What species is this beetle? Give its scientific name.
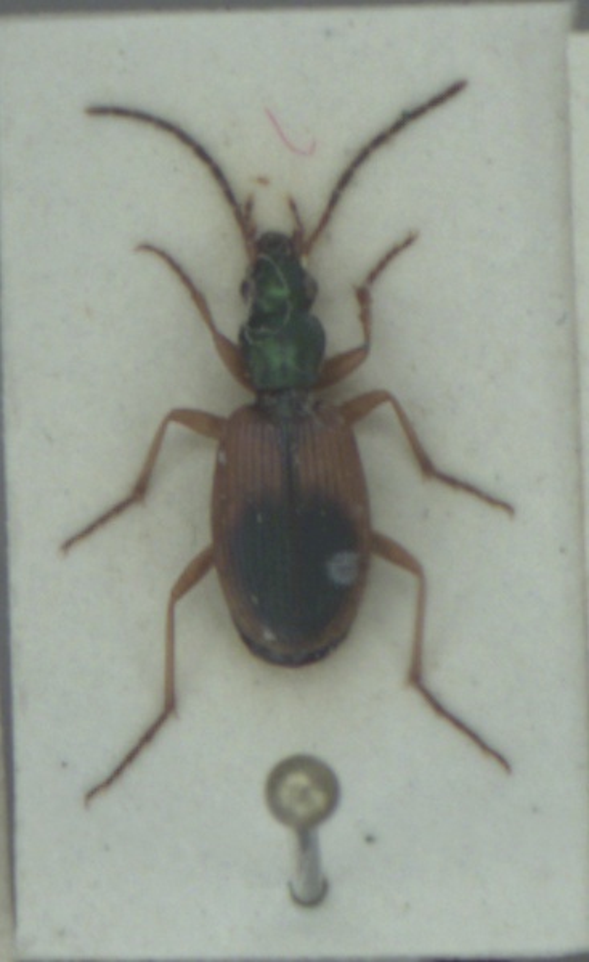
Anchomenus dorsalis
